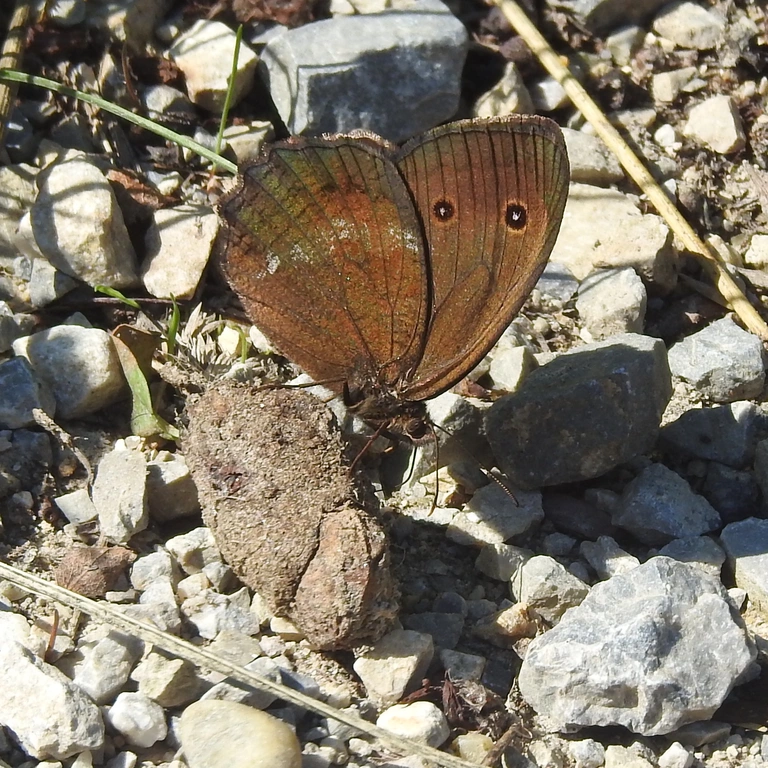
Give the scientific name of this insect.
Minois dryas
